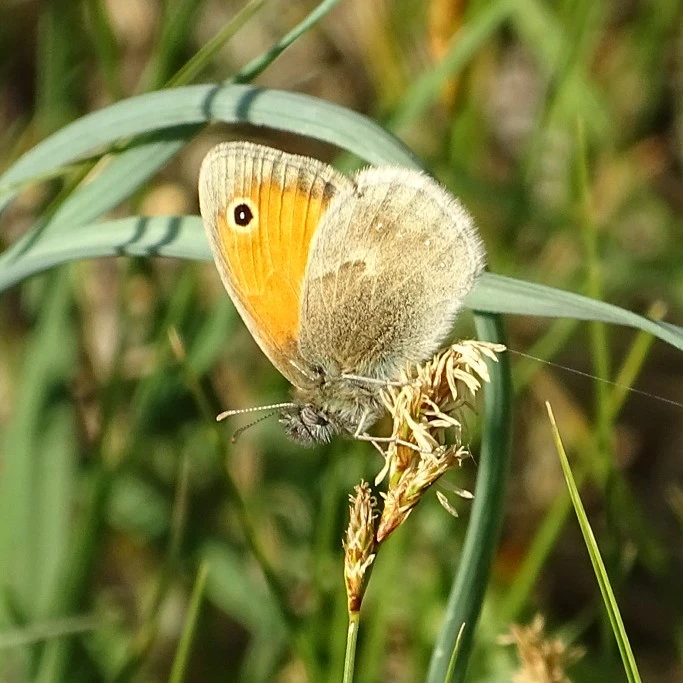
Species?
Coenonympha pamphilus
